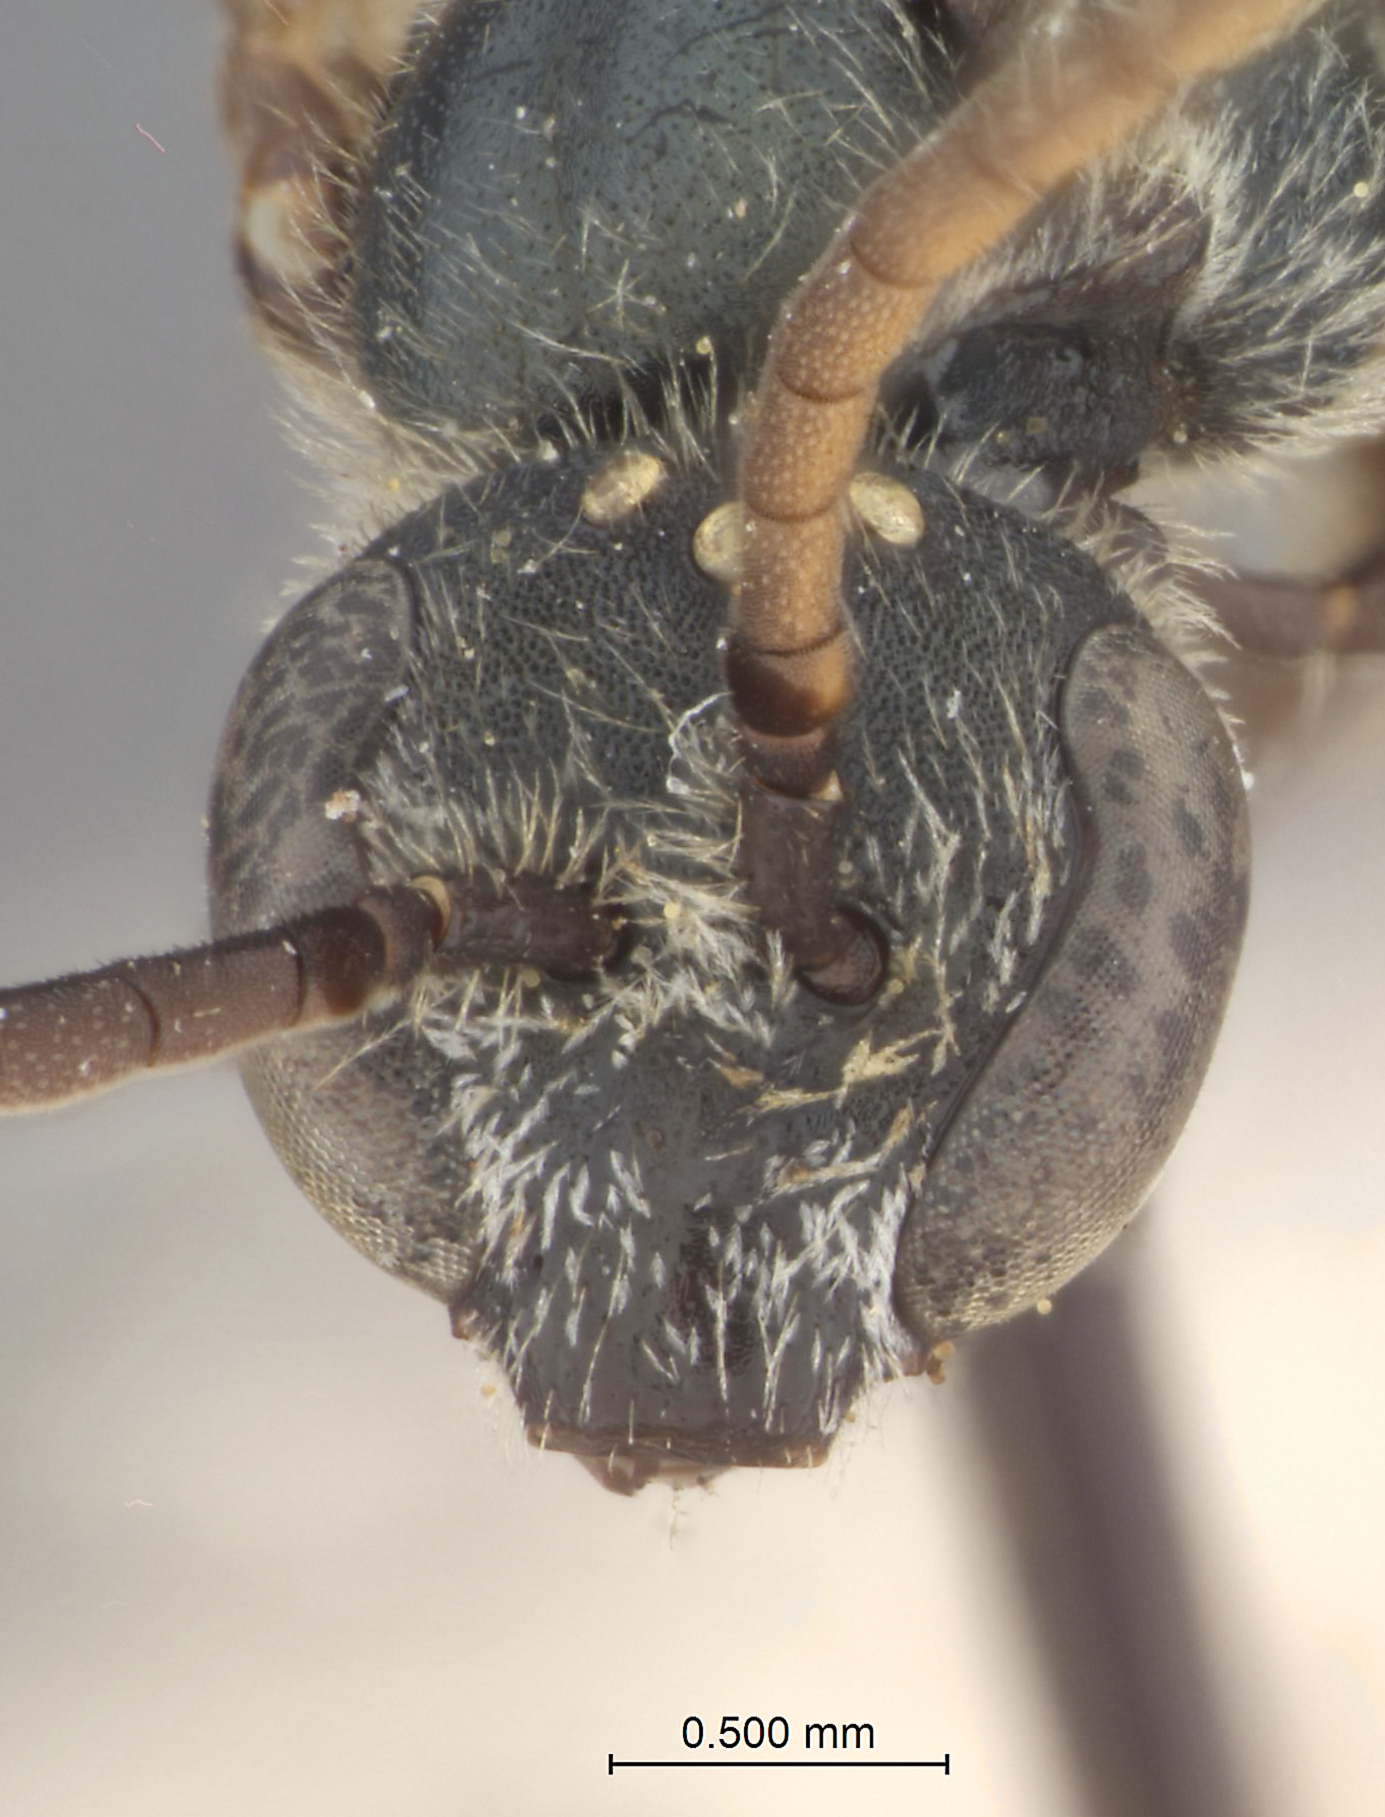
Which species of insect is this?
Halictus consonus
